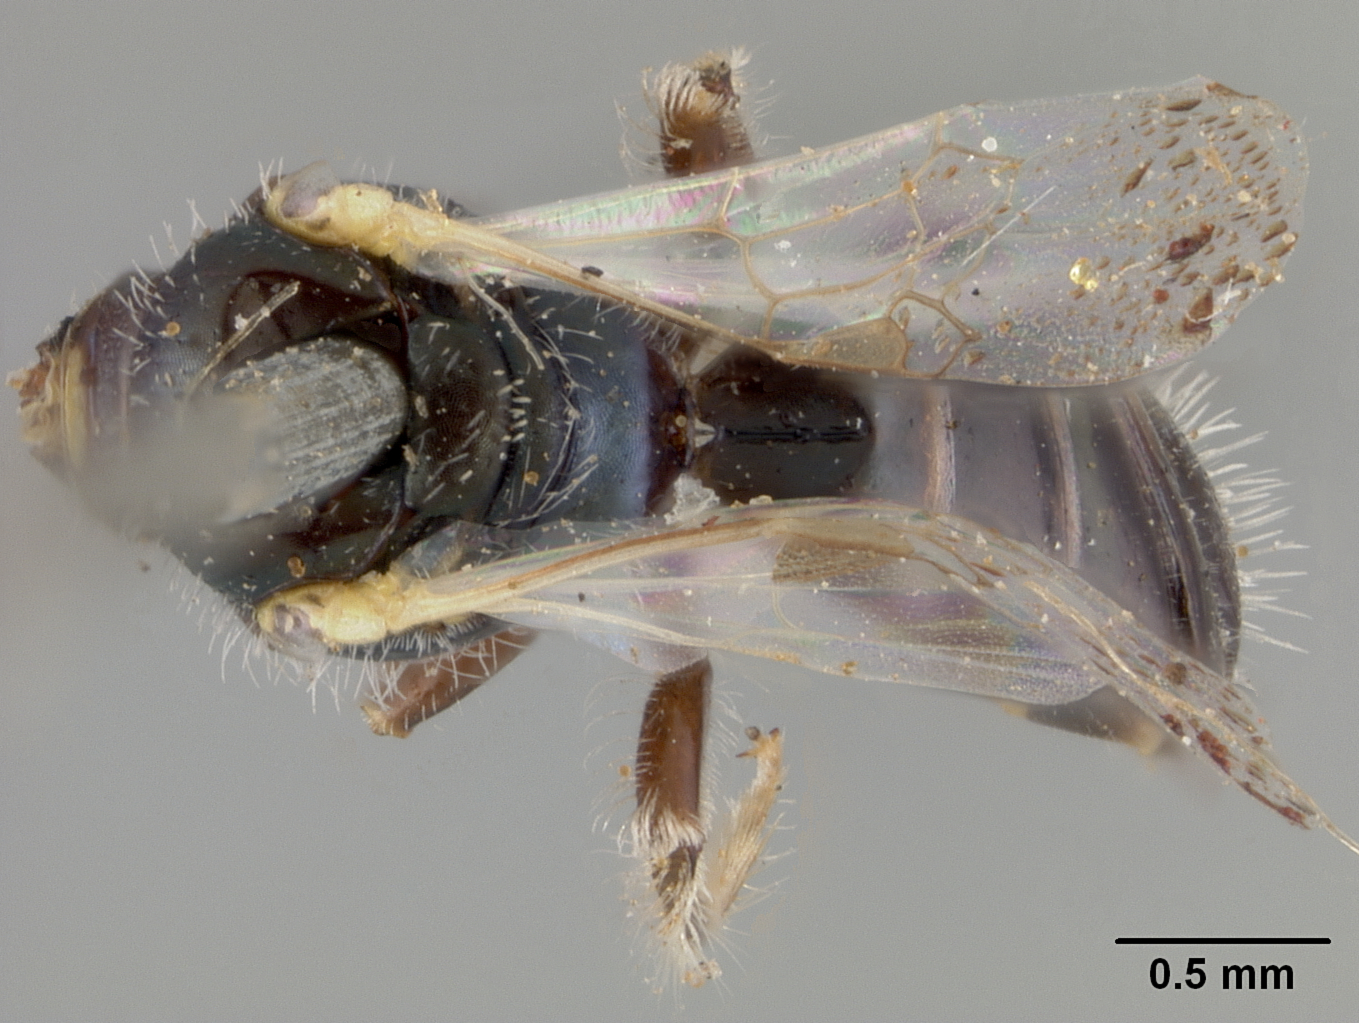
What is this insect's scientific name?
Perdita subfasciata
